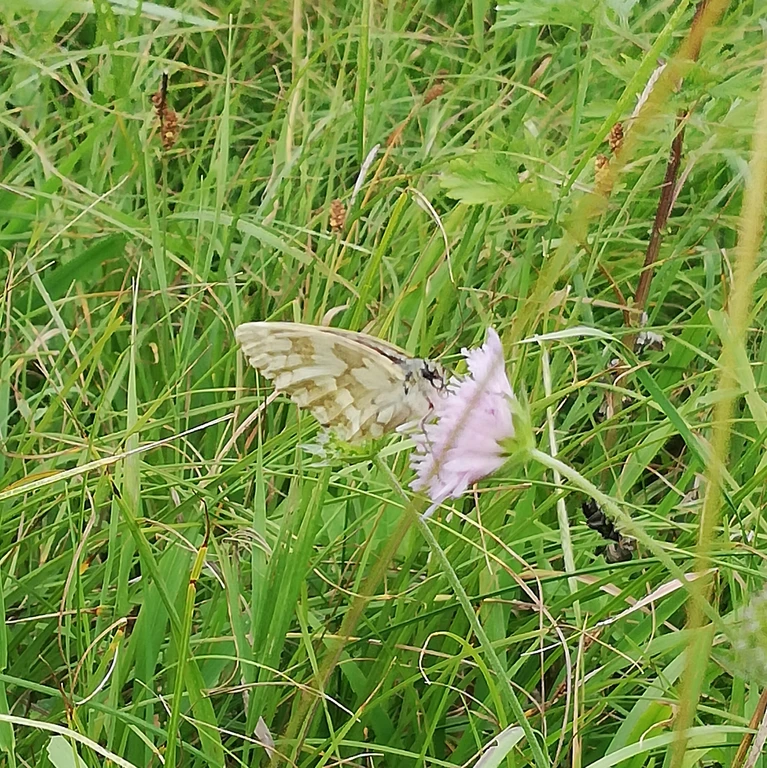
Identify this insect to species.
Melanargia galathea
